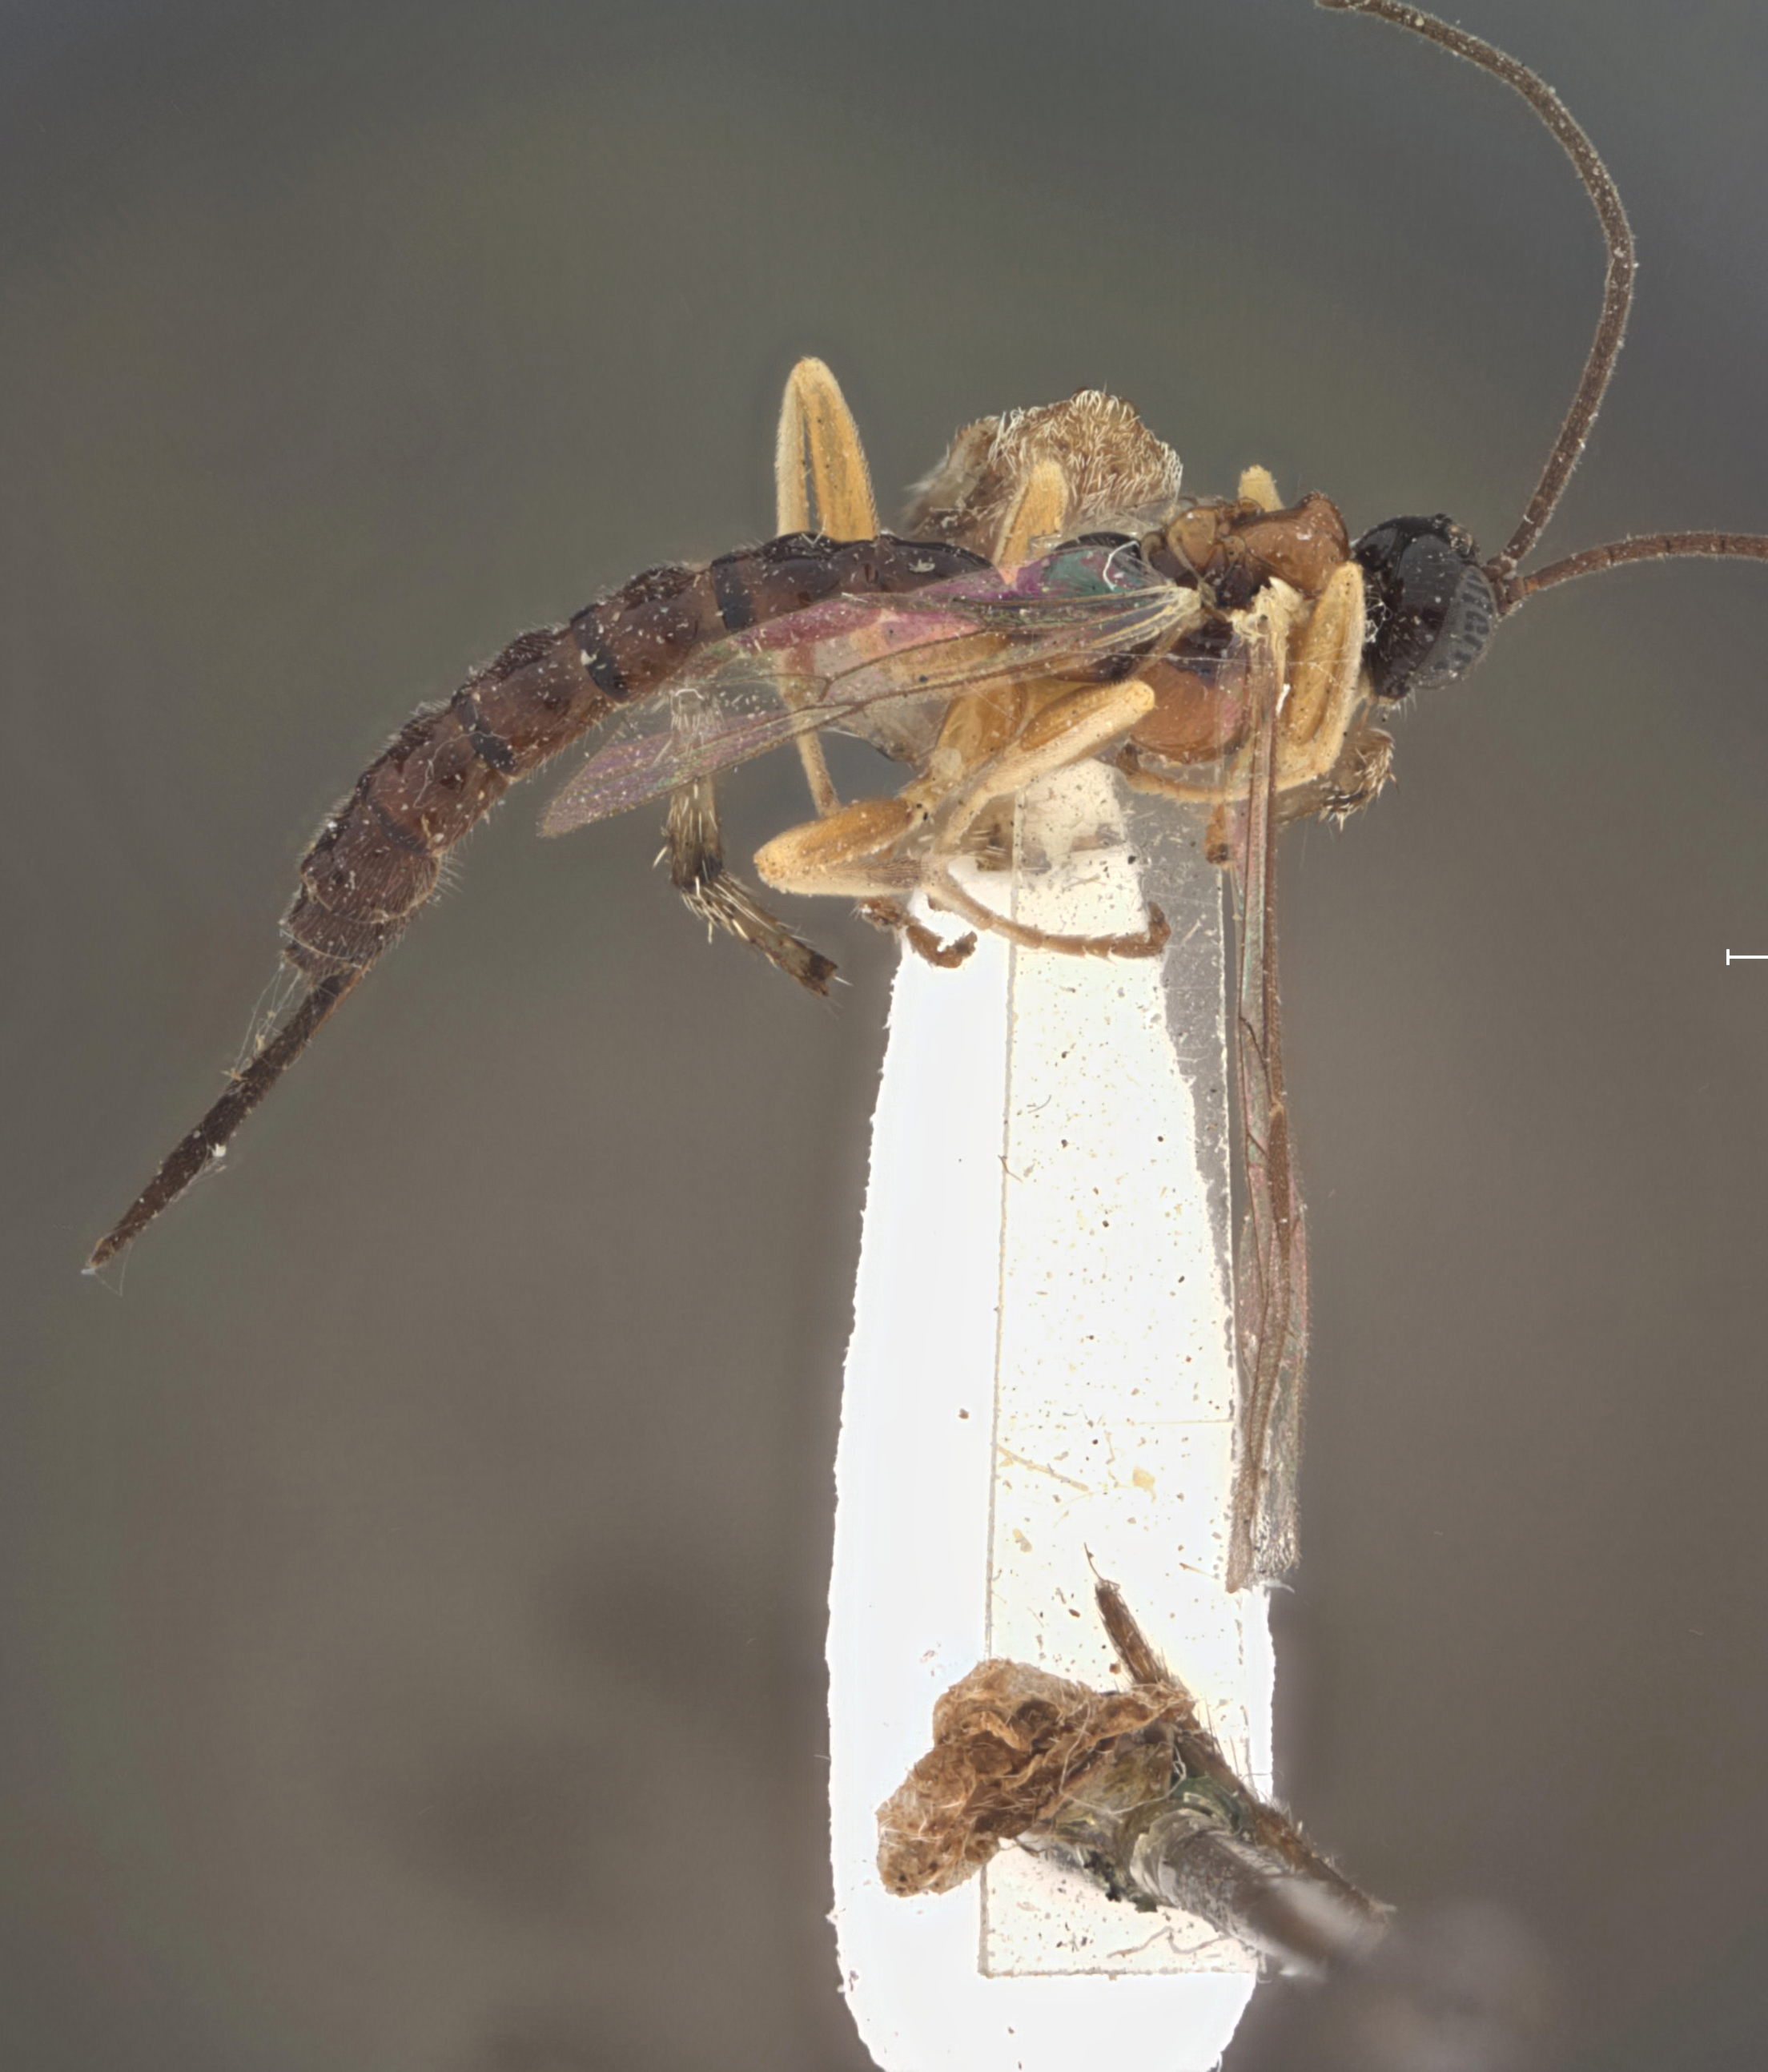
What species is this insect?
Polysphincta koebelei
